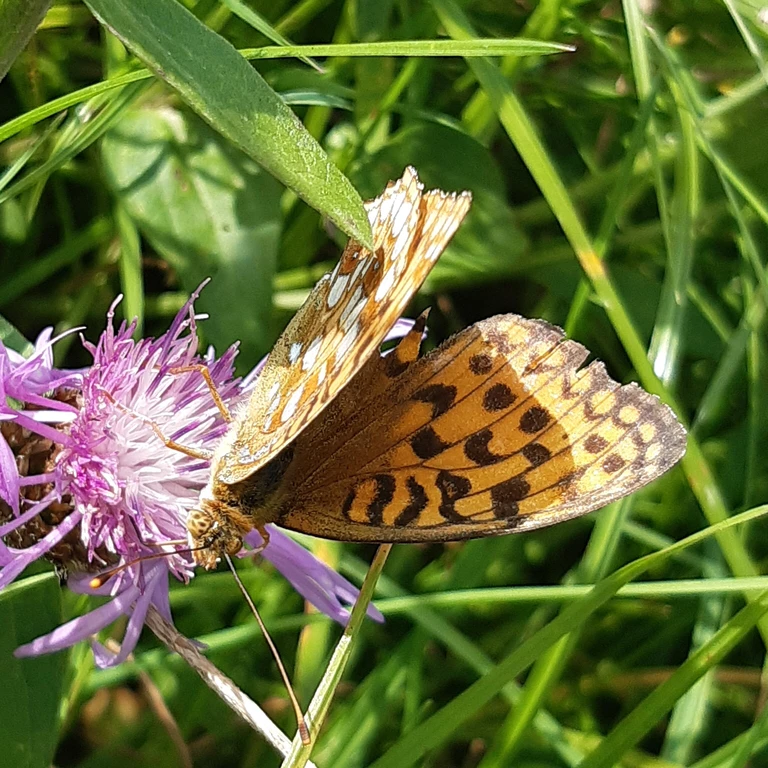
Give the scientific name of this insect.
Fabriciana adippe
